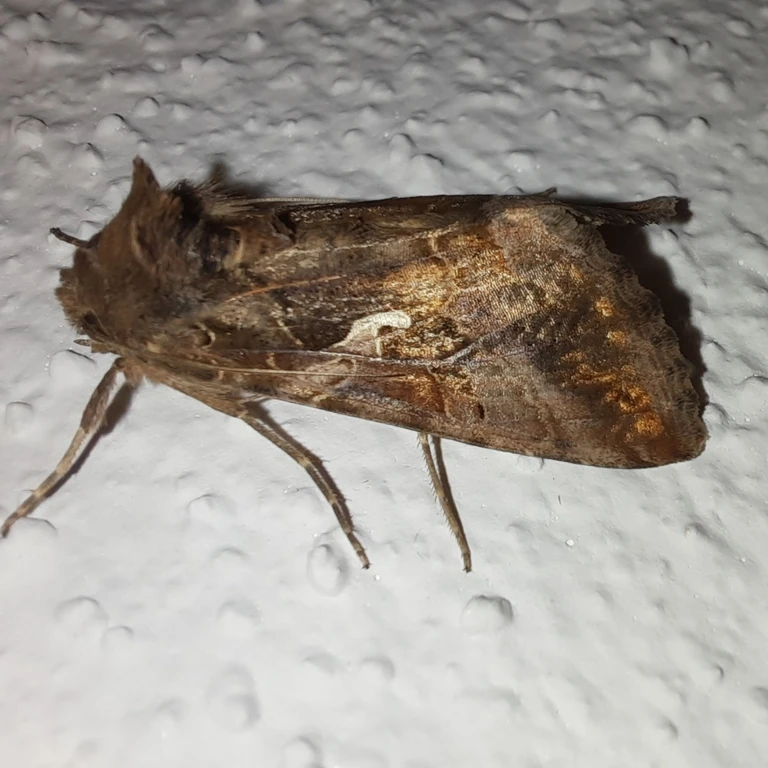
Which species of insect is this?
Autographa gamma
